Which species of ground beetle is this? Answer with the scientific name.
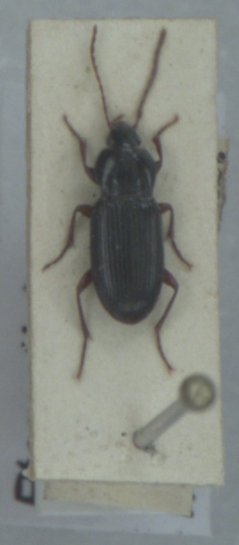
Pedius longicollis
